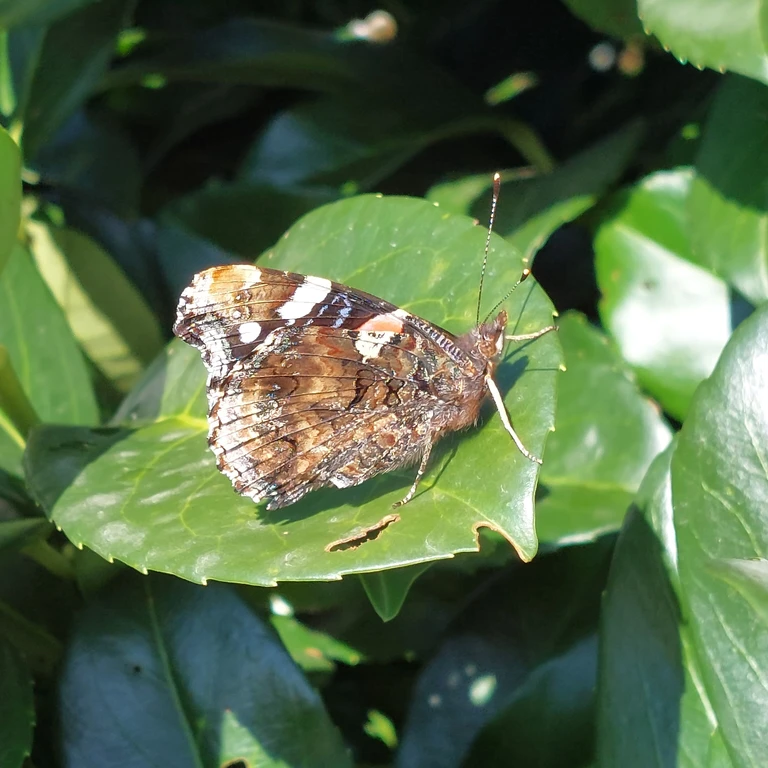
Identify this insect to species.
Vanessa atalanta
